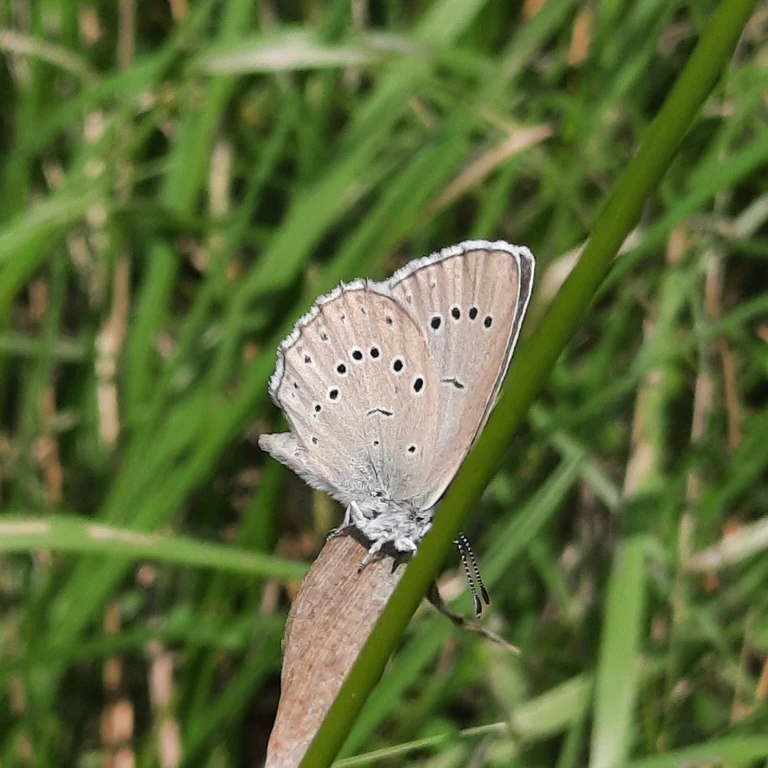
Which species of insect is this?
Phengaris teleius
